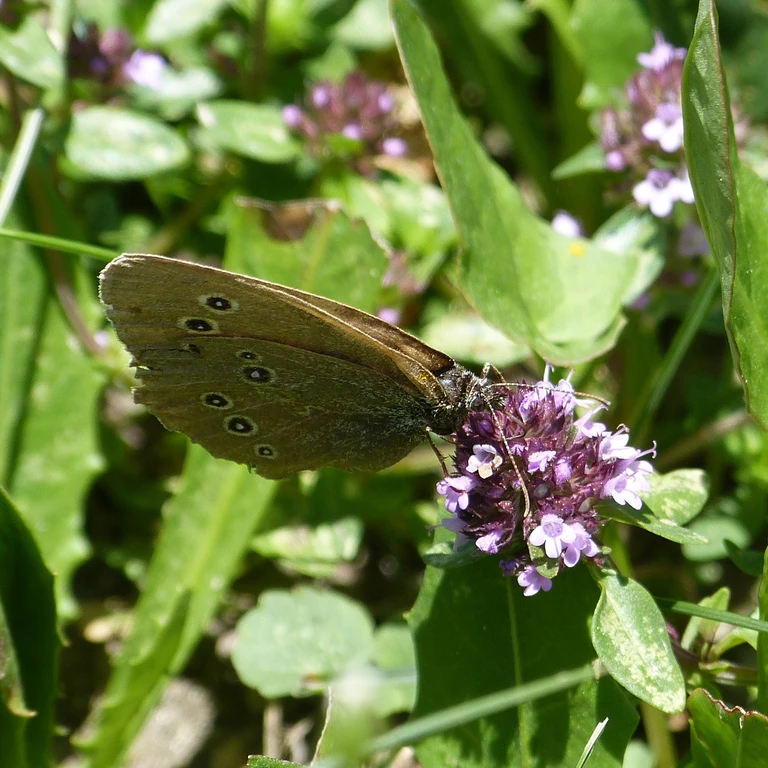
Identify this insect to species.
Aphantopus hyperantus
